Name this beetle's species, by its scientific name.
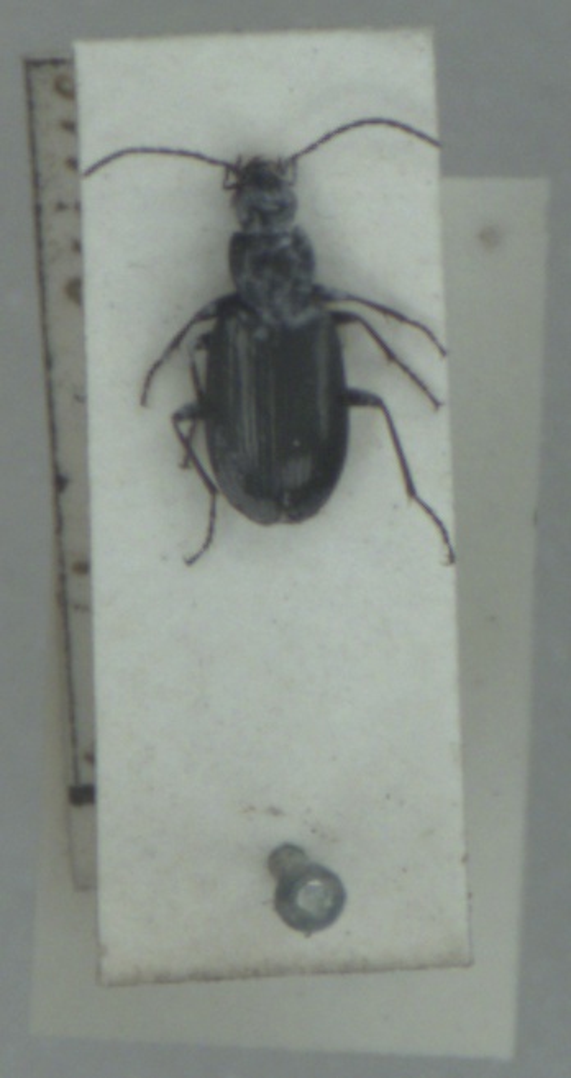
Agonum gracile
